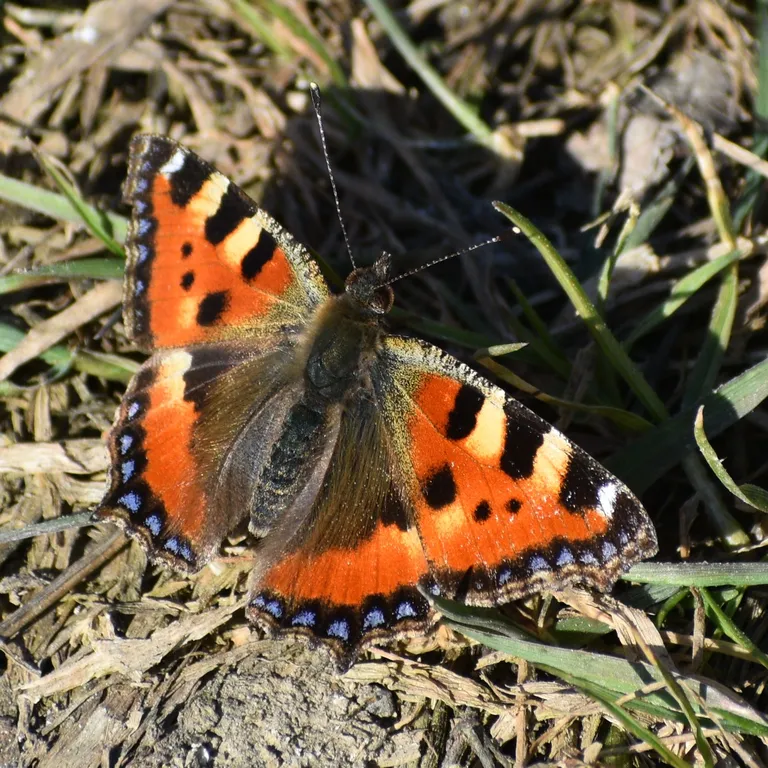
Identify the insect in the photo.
Aglais urticae
